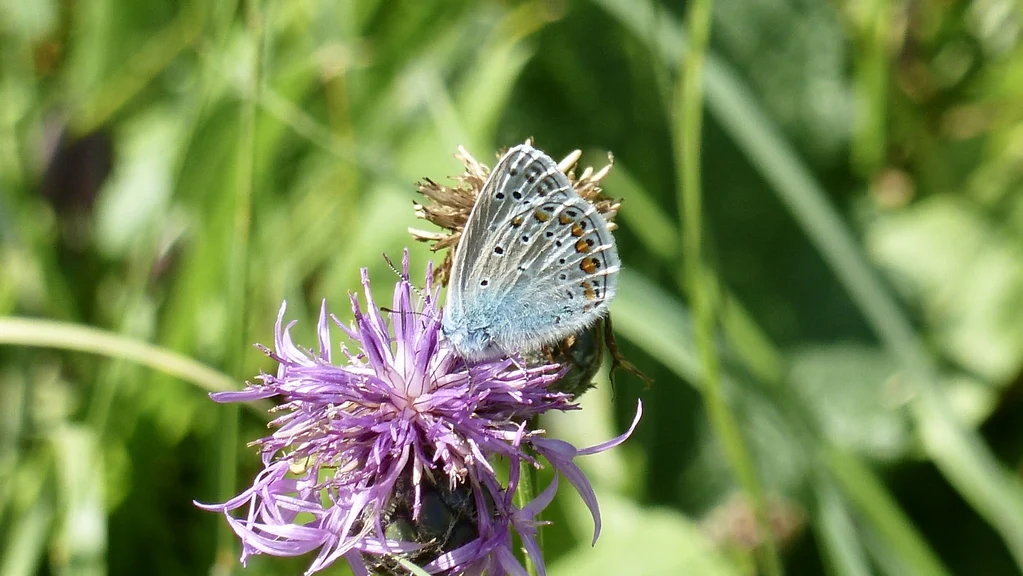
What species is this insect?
Polyommatus icarus
